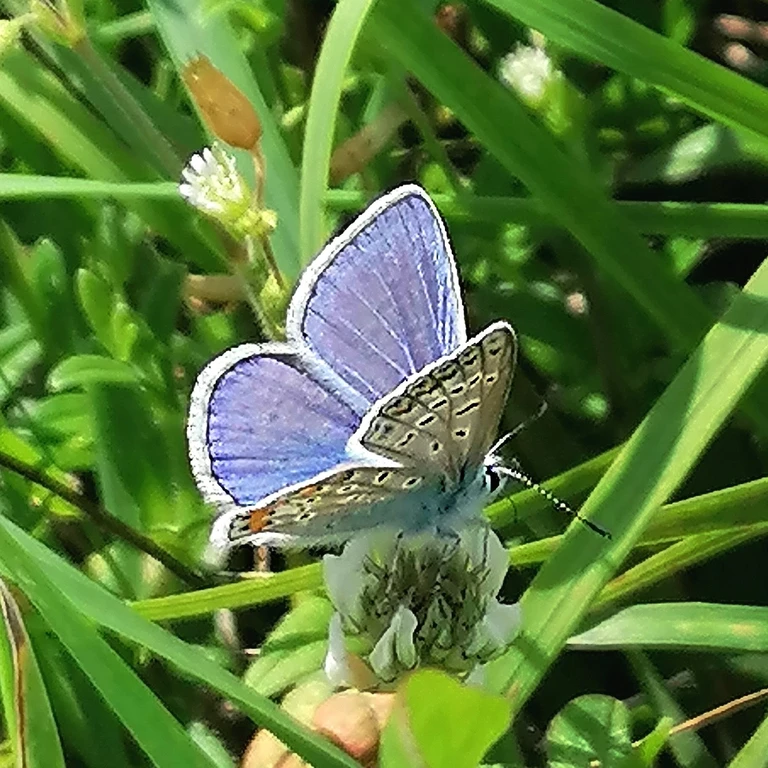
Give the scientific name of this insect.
Polyommatus icarus
